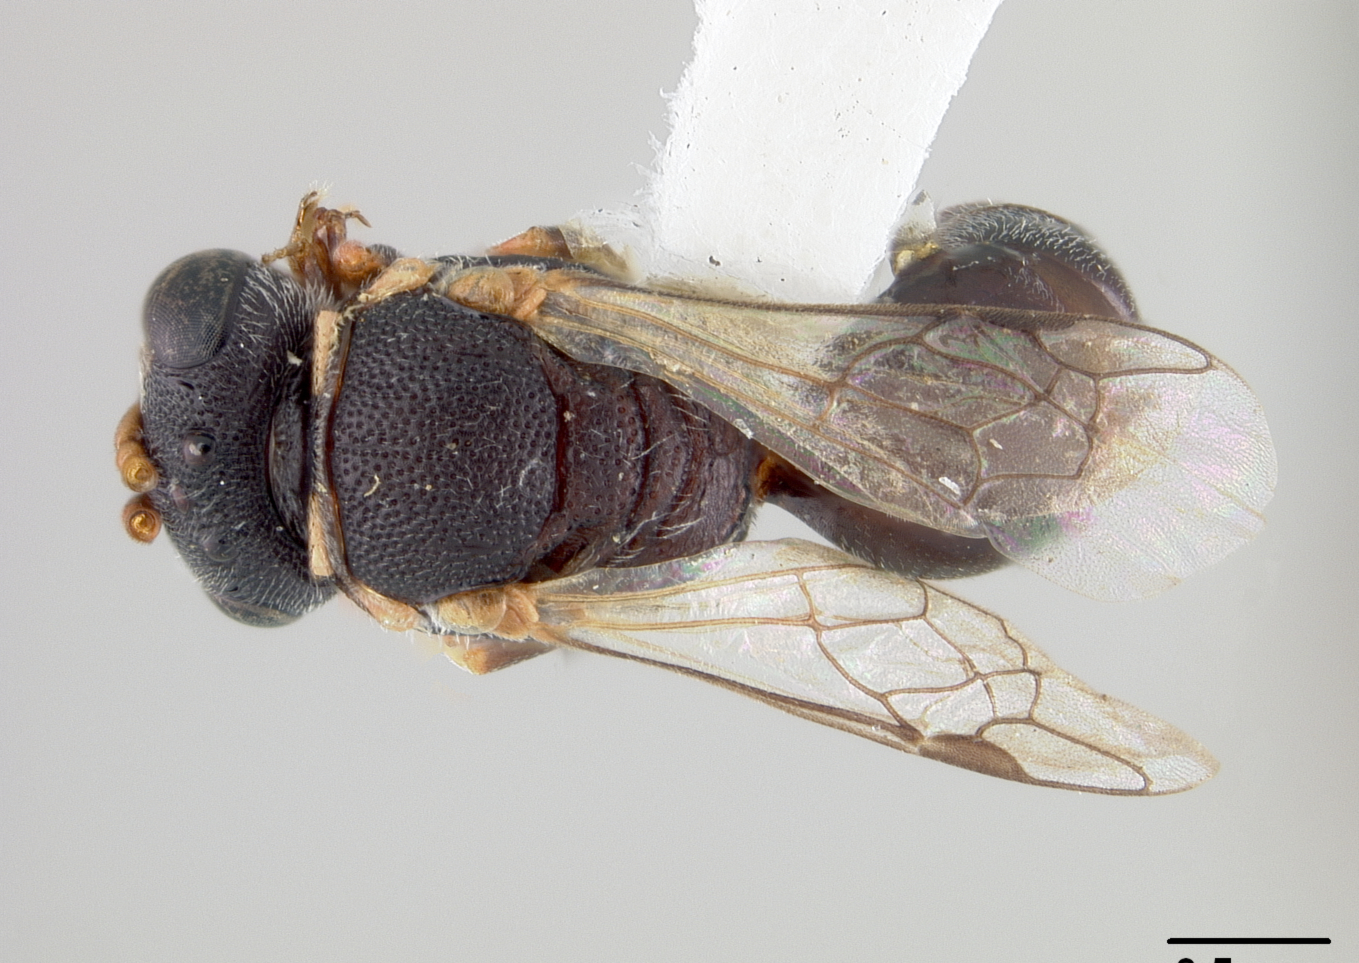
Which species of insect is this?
Prosopis knabi
